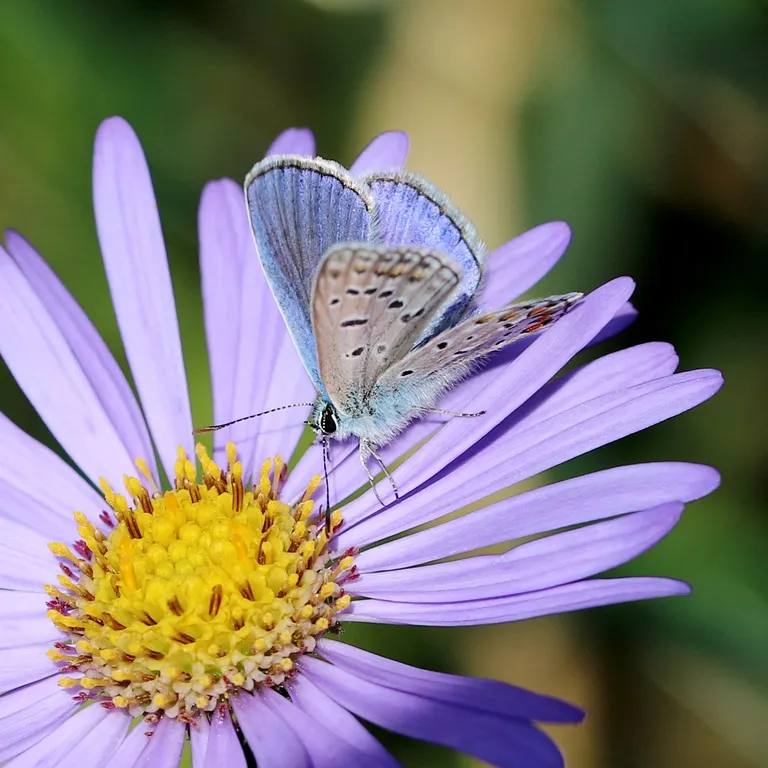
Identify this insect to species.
Polyommatus icarus
